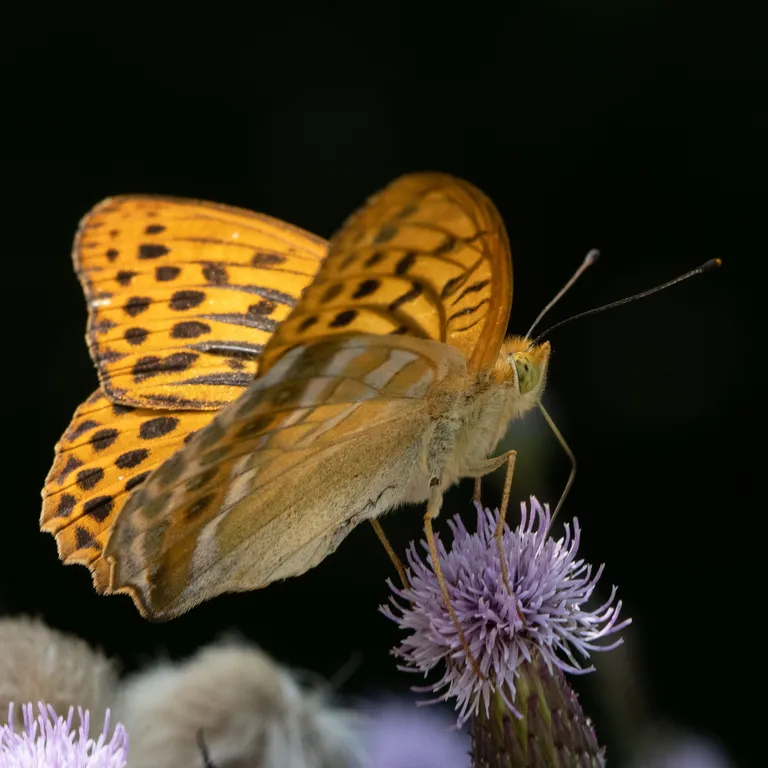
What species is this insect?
Argynnis paphia
